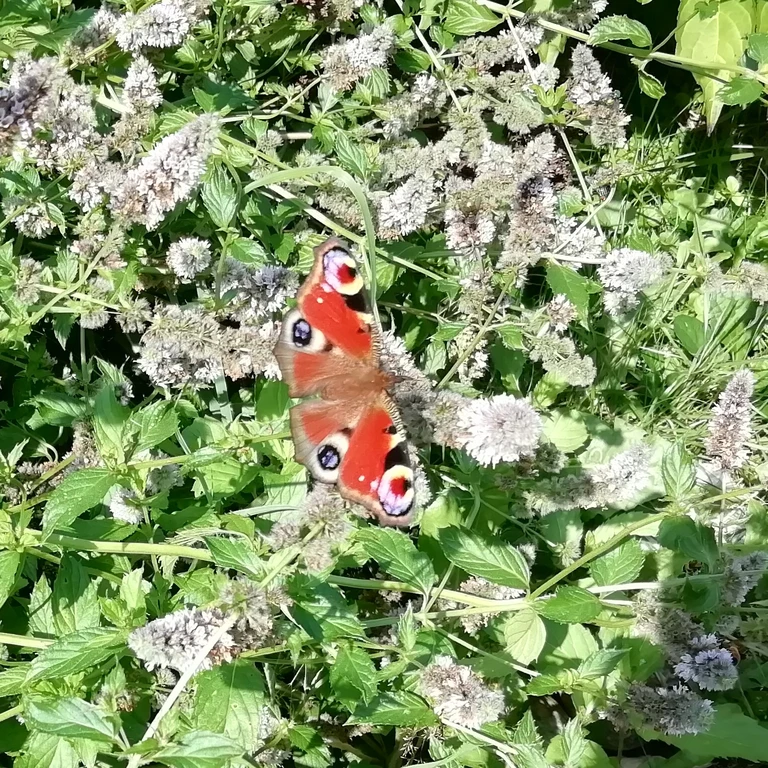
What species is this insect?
Aglais io
